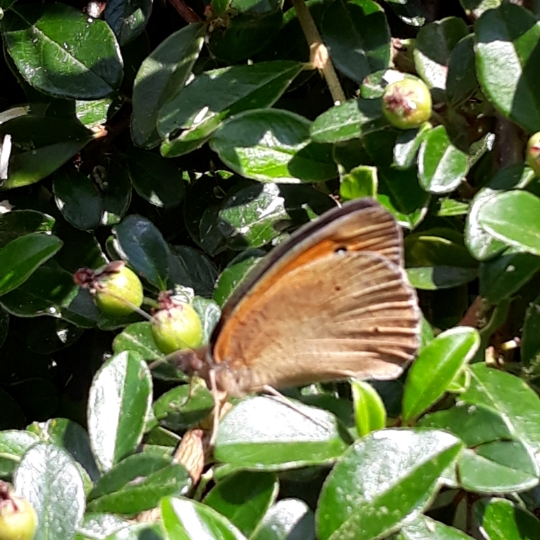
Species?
Maniola jurtina
